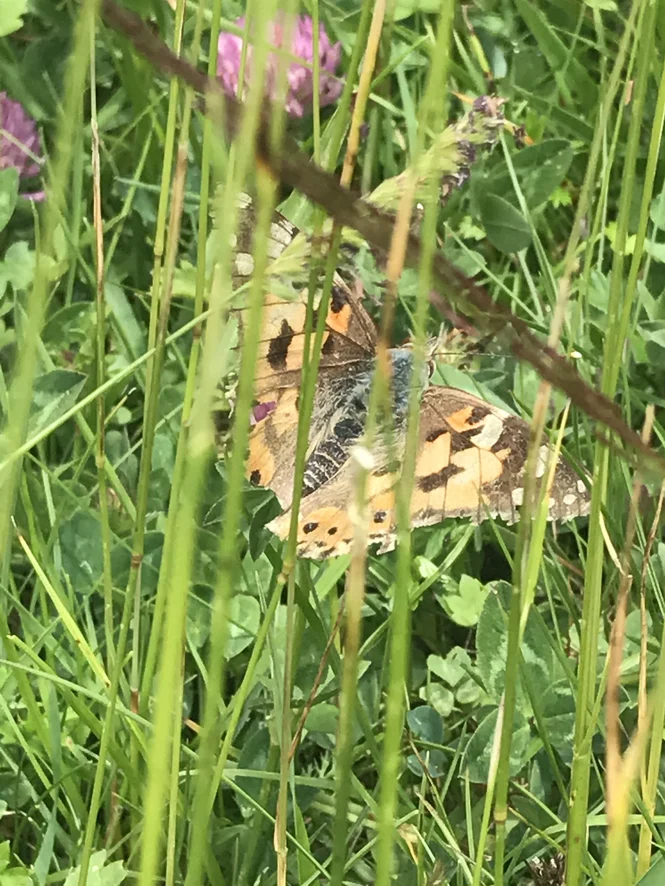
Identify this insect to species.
Vanessa cardui
